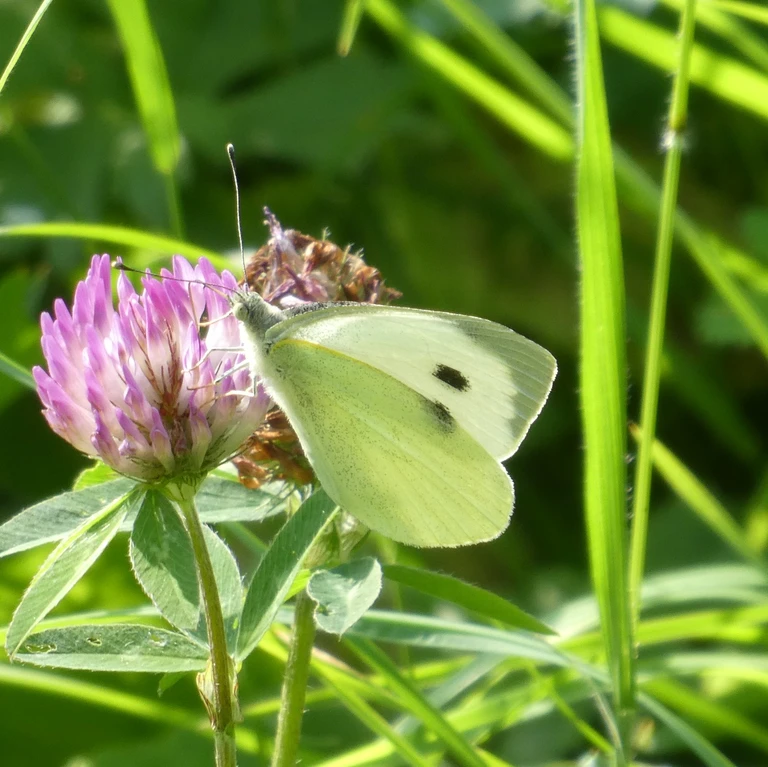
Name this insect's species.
Pieris brassicae
